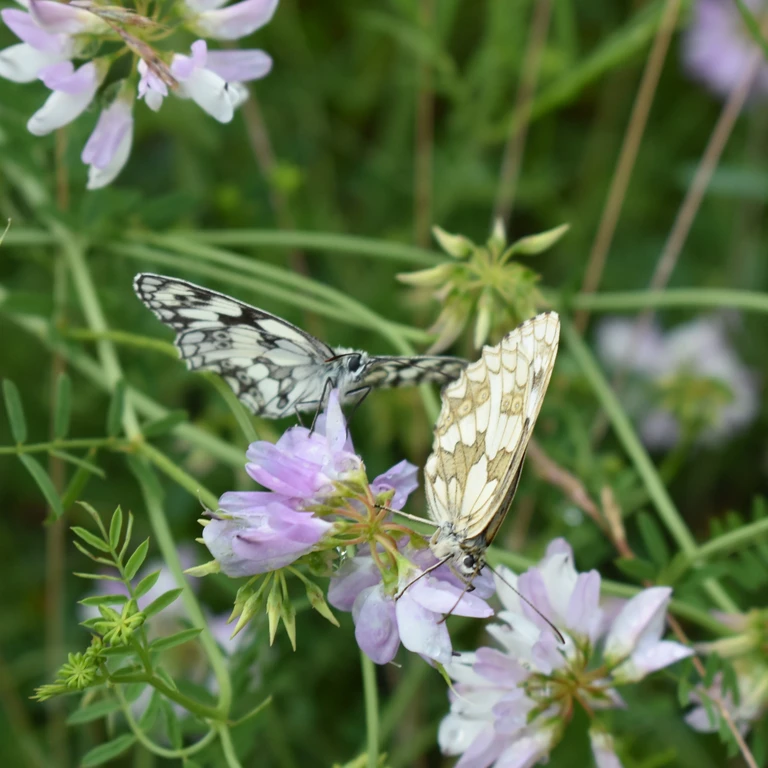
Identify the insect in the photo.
Melanargia galathea
